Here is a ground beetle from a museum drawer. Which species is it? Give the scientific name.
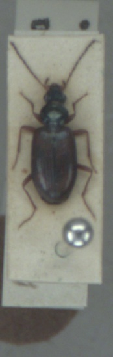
Bembidion testaceum
